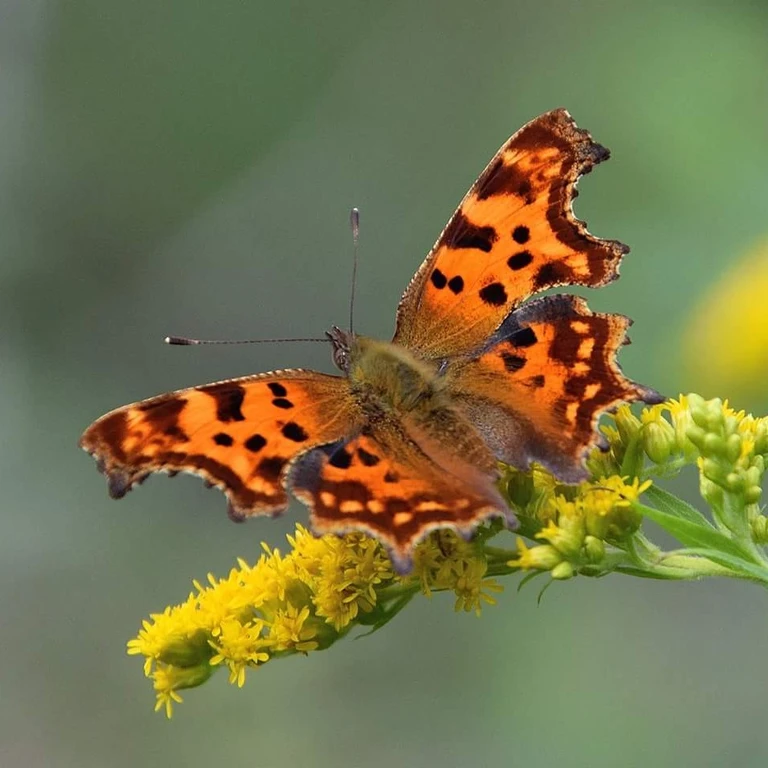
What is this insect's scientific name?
Polygonia c-album
